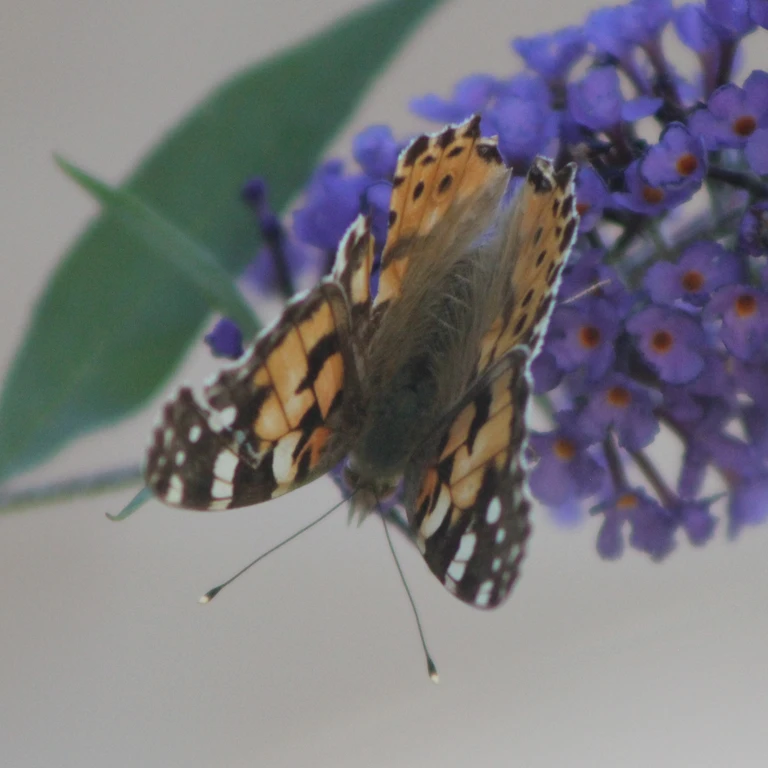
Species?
Vanessa cardui
